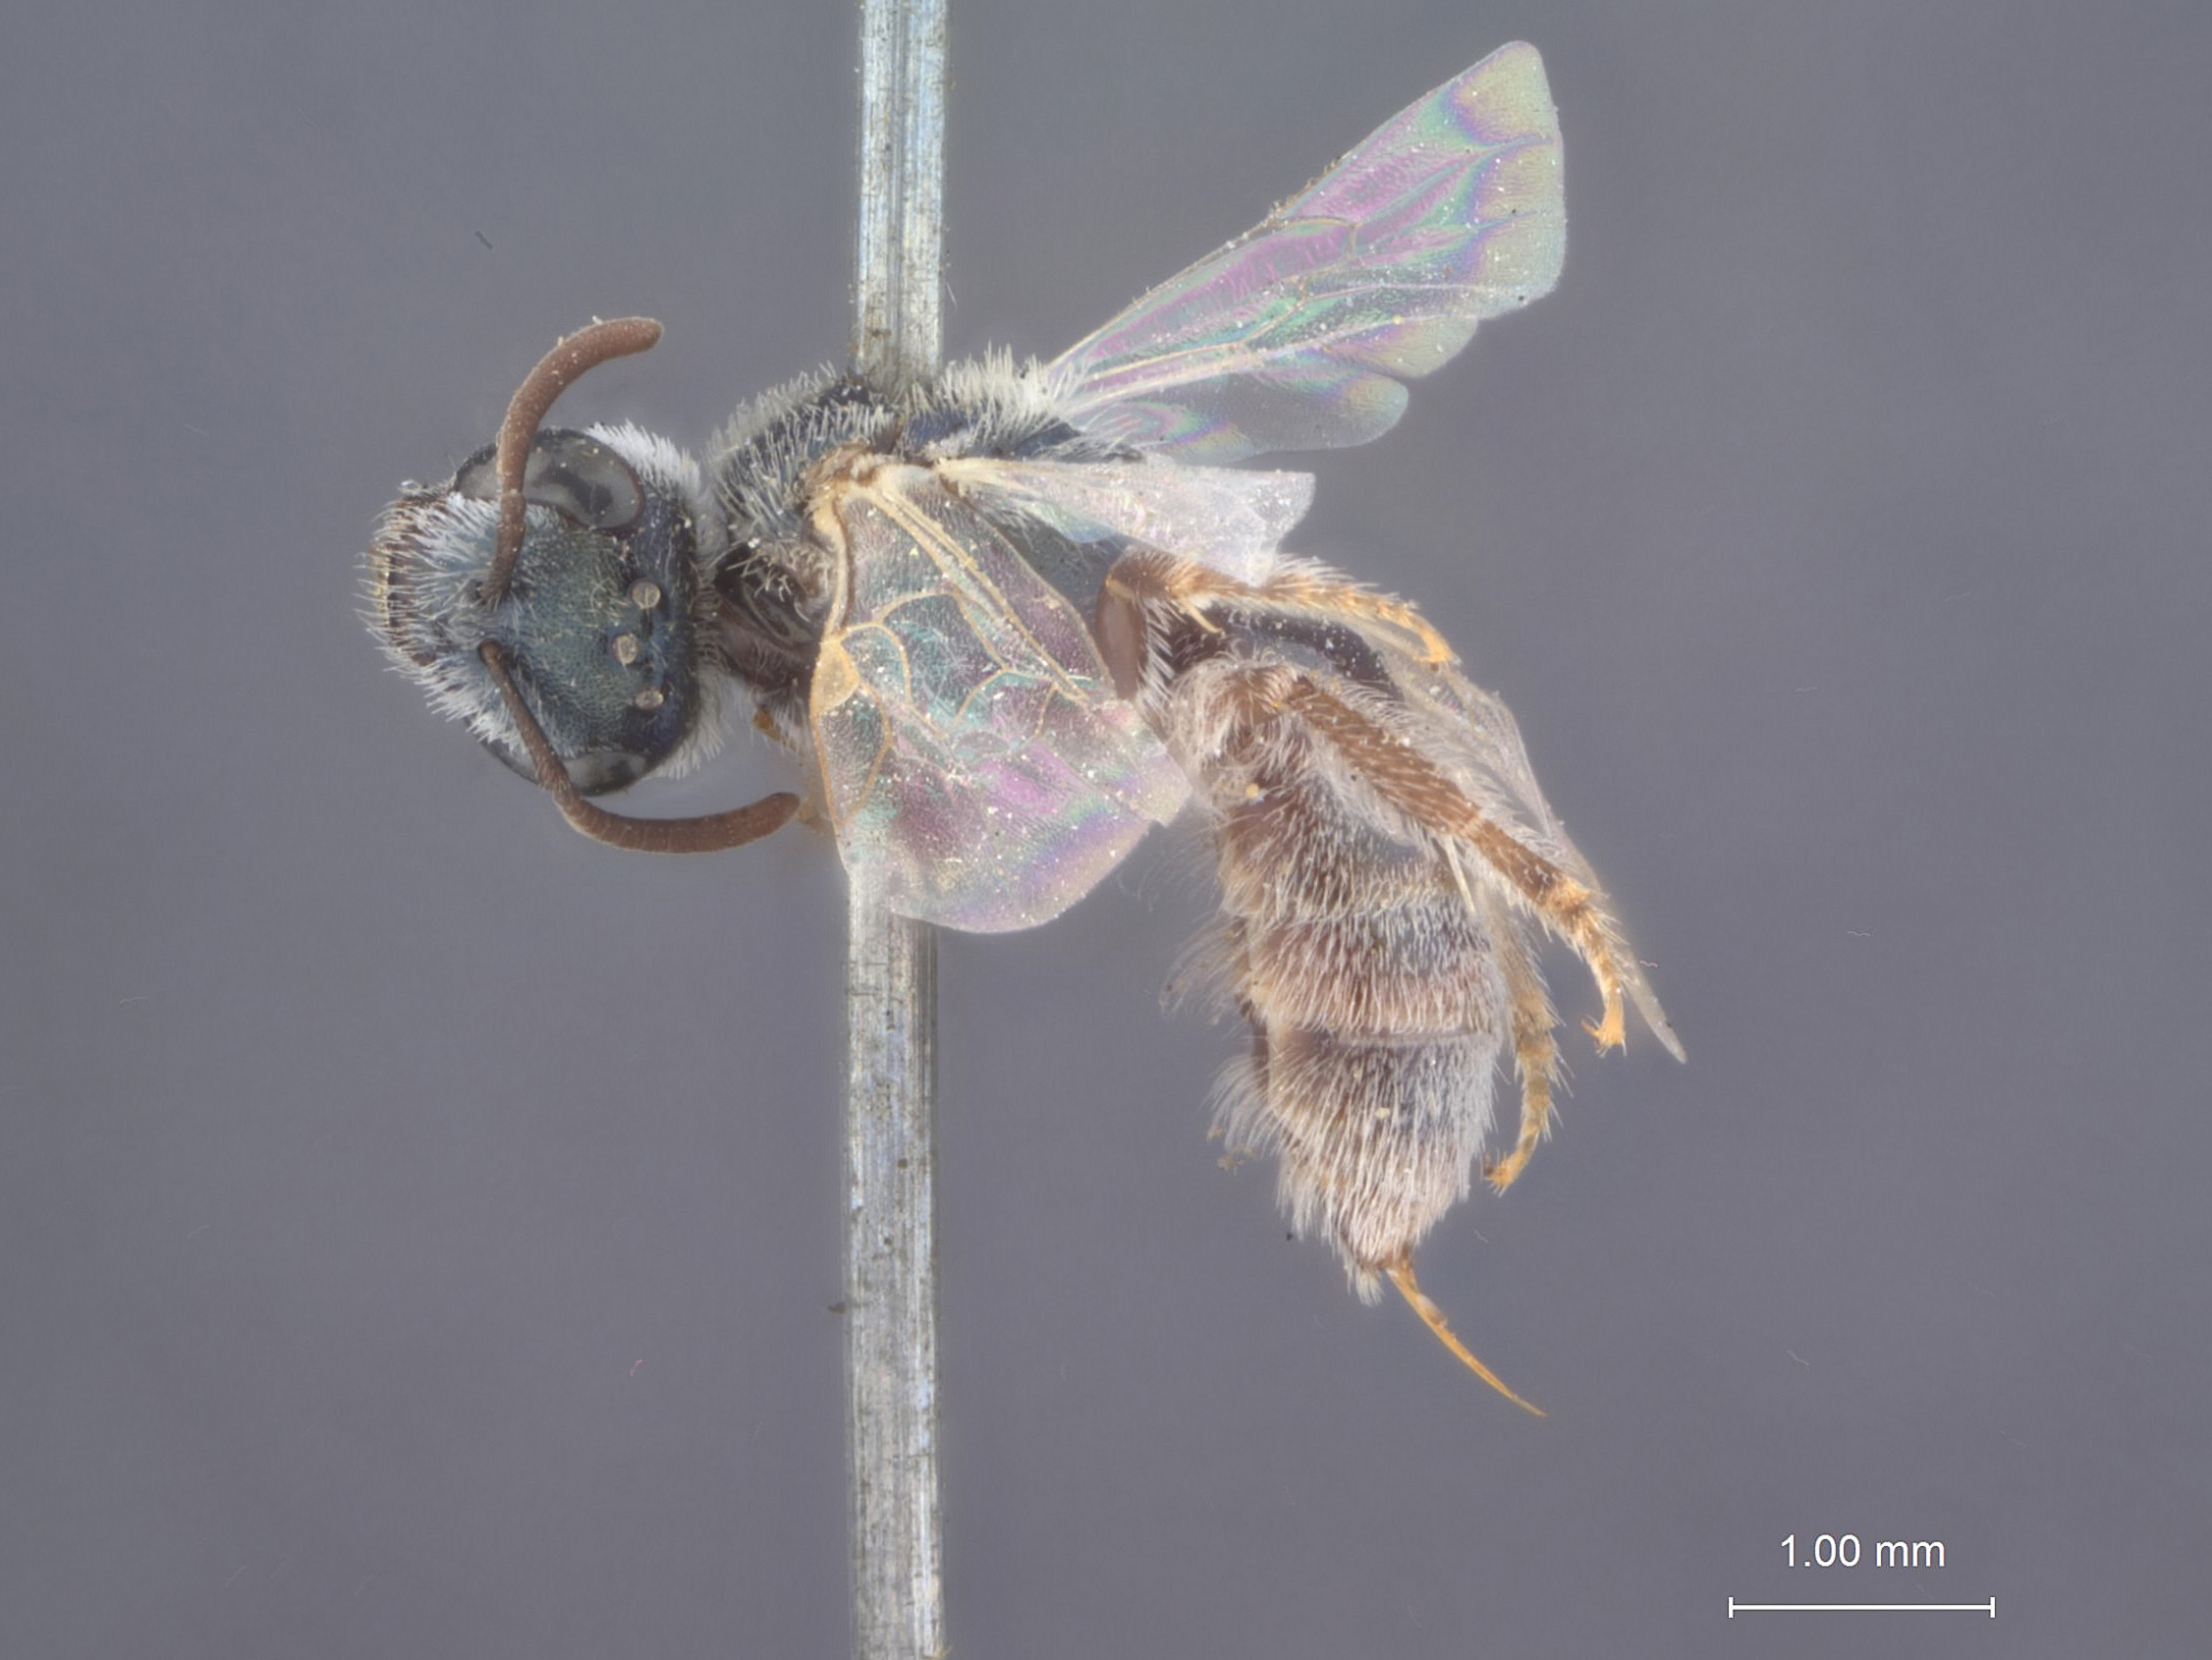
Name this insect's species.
Halictus semicaeruleus
